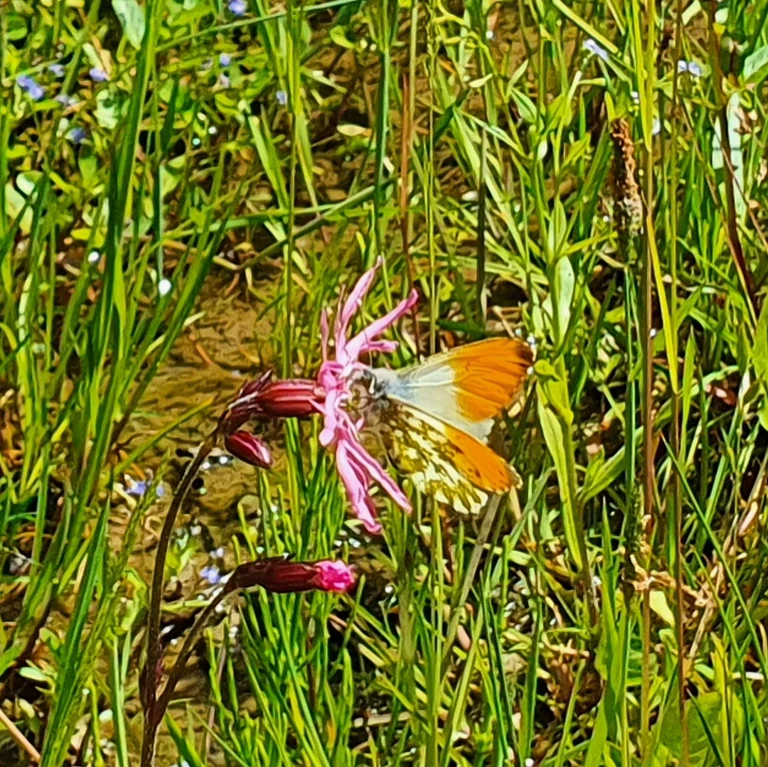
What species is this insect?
Anthocharis cardamines
